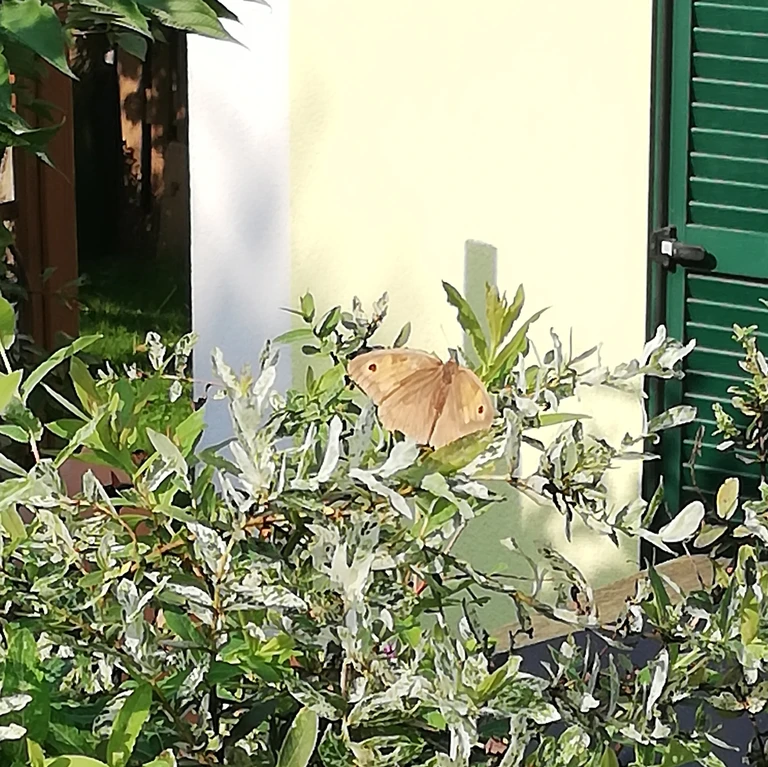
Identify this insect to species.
Maniola jurtina
